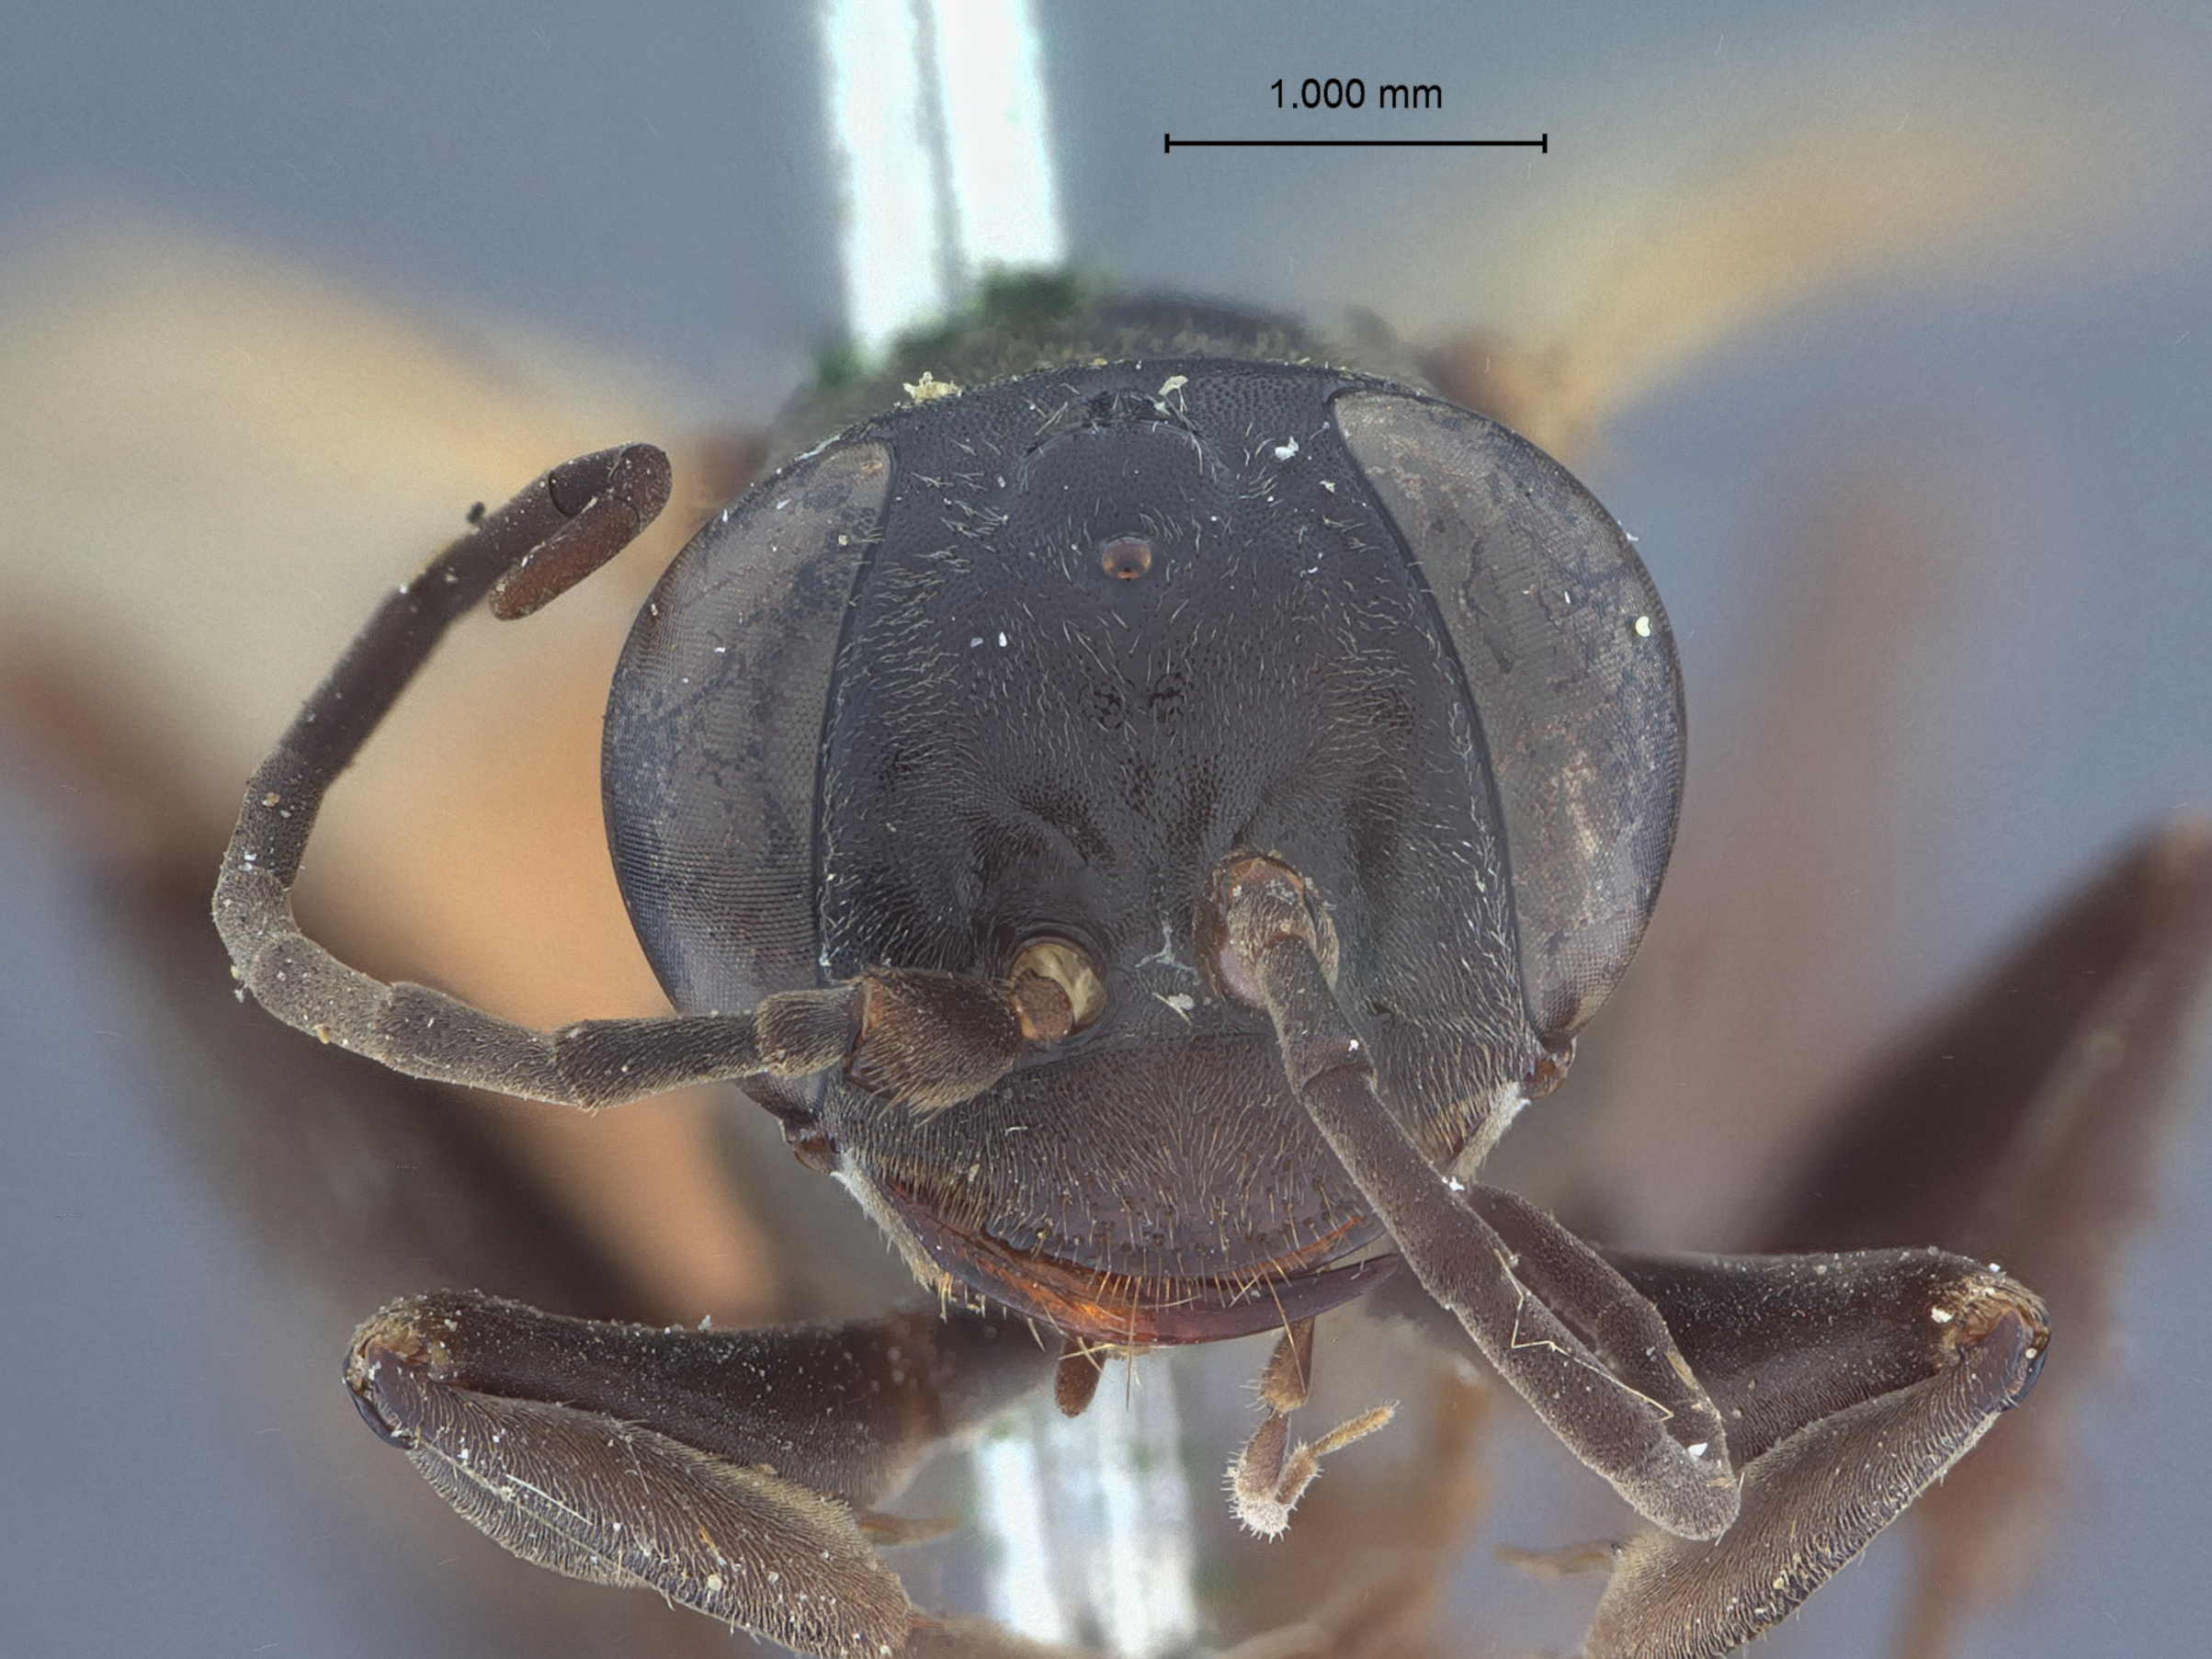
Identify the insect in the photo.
Larropsis gracilis
